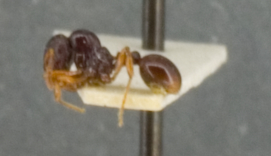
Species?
Rogeria tortuosa
